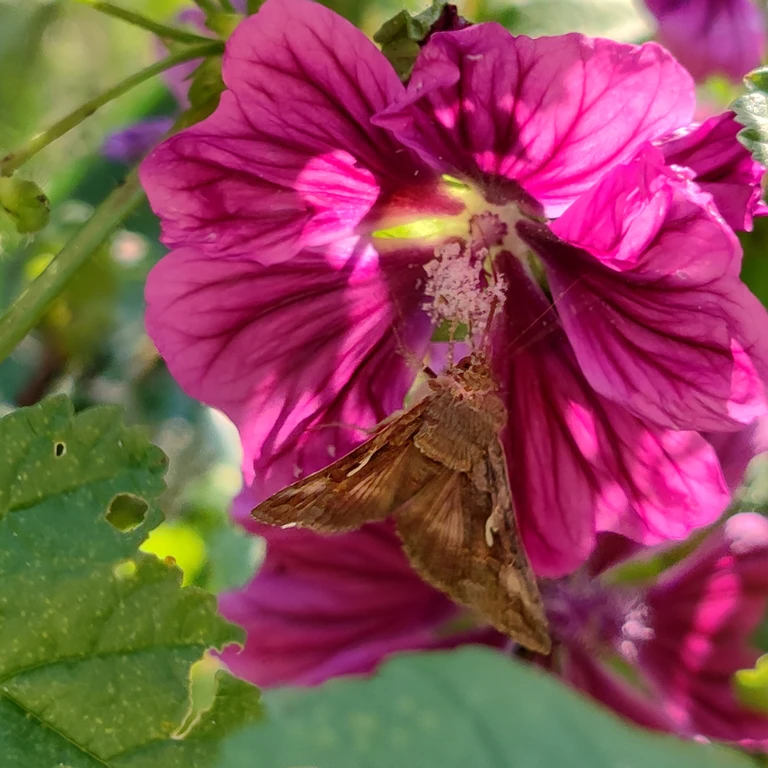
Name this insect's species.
Autographa gamma
